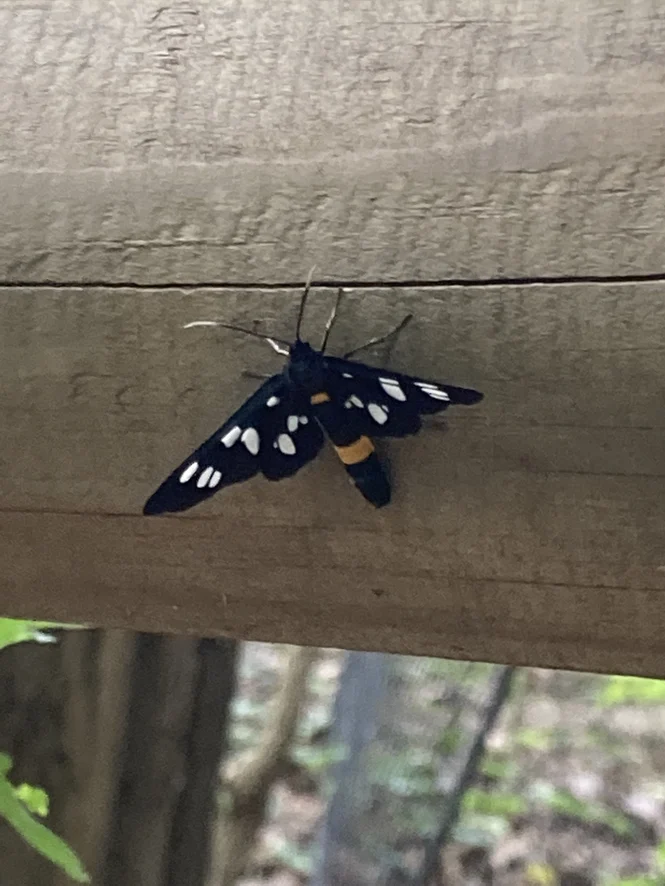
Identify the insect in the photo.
Amata phegea
